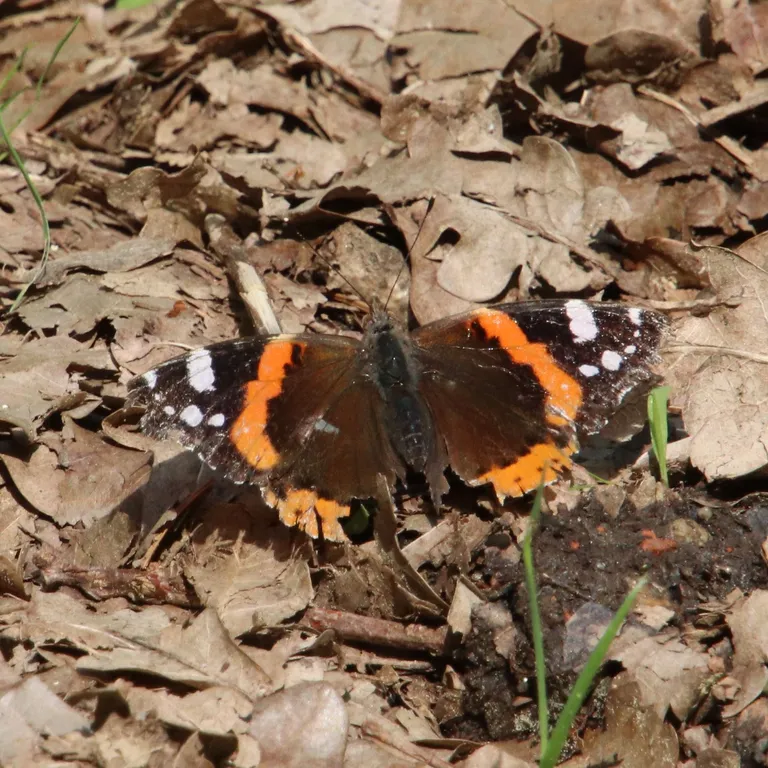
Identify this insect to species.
Vanessa atalanta
